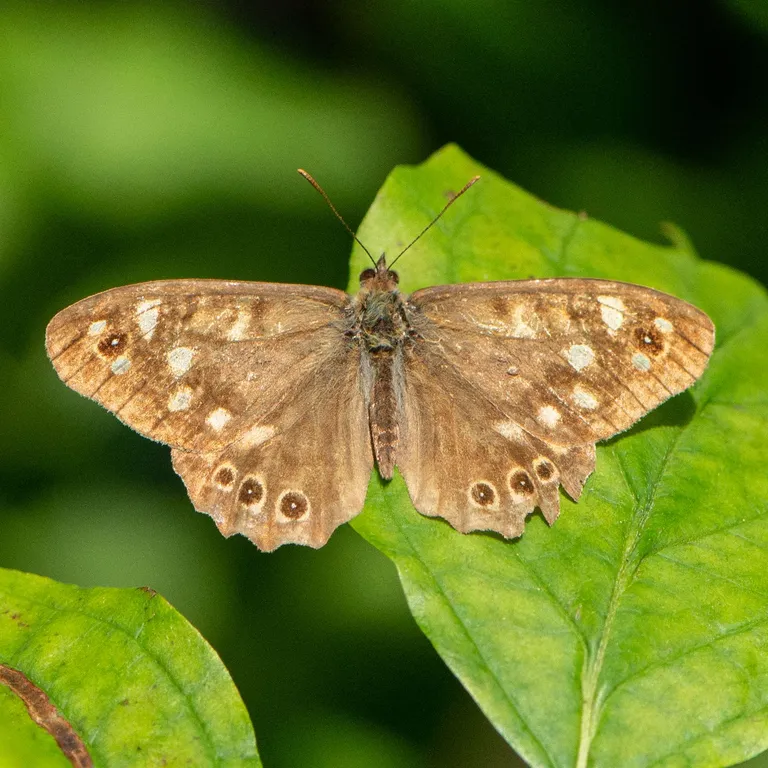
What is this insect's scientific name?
Pararge aegeria
